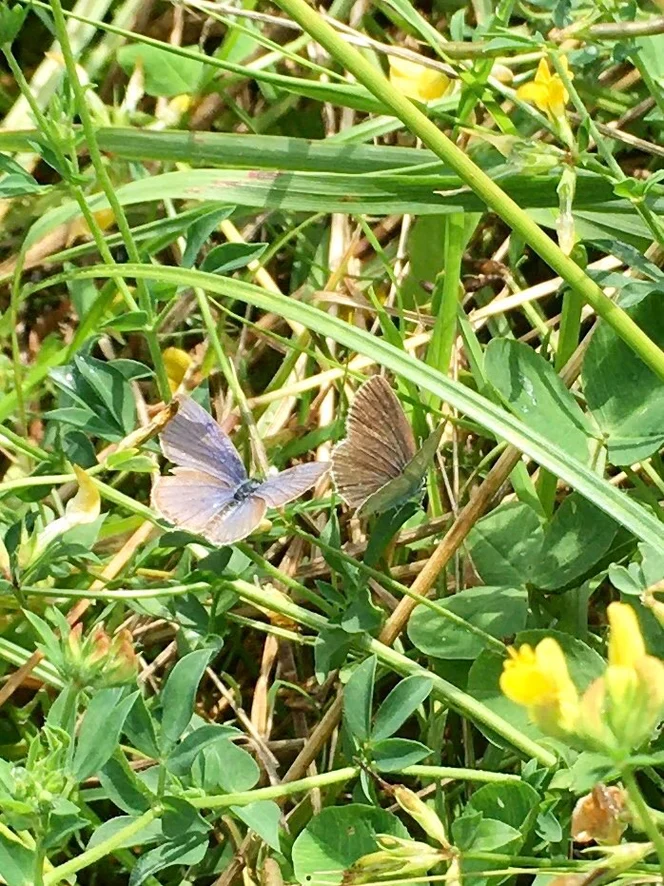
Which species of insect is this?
Cupido argiades (also Elkalyce argiades)
